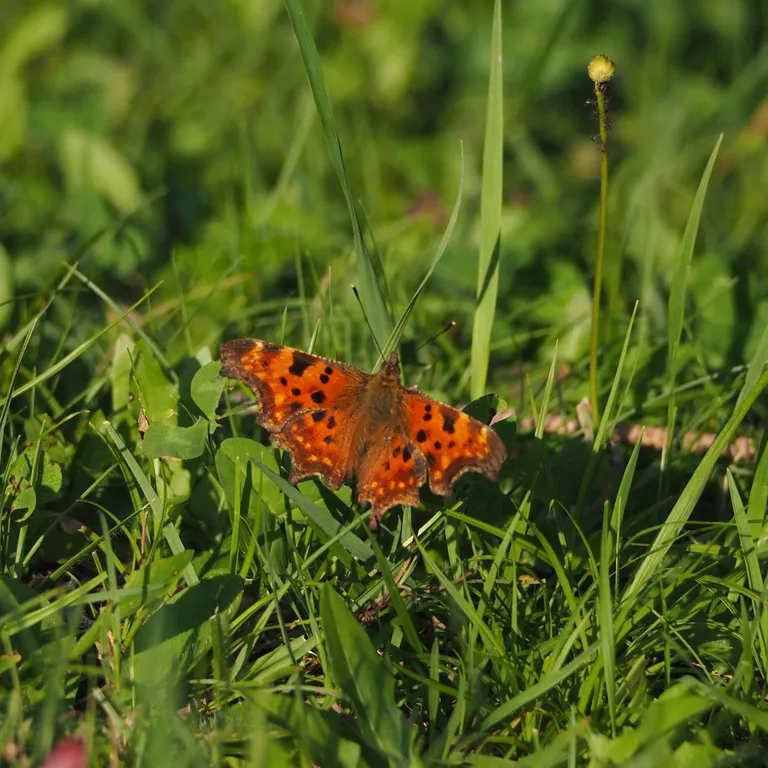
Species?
Polygonia c-album
